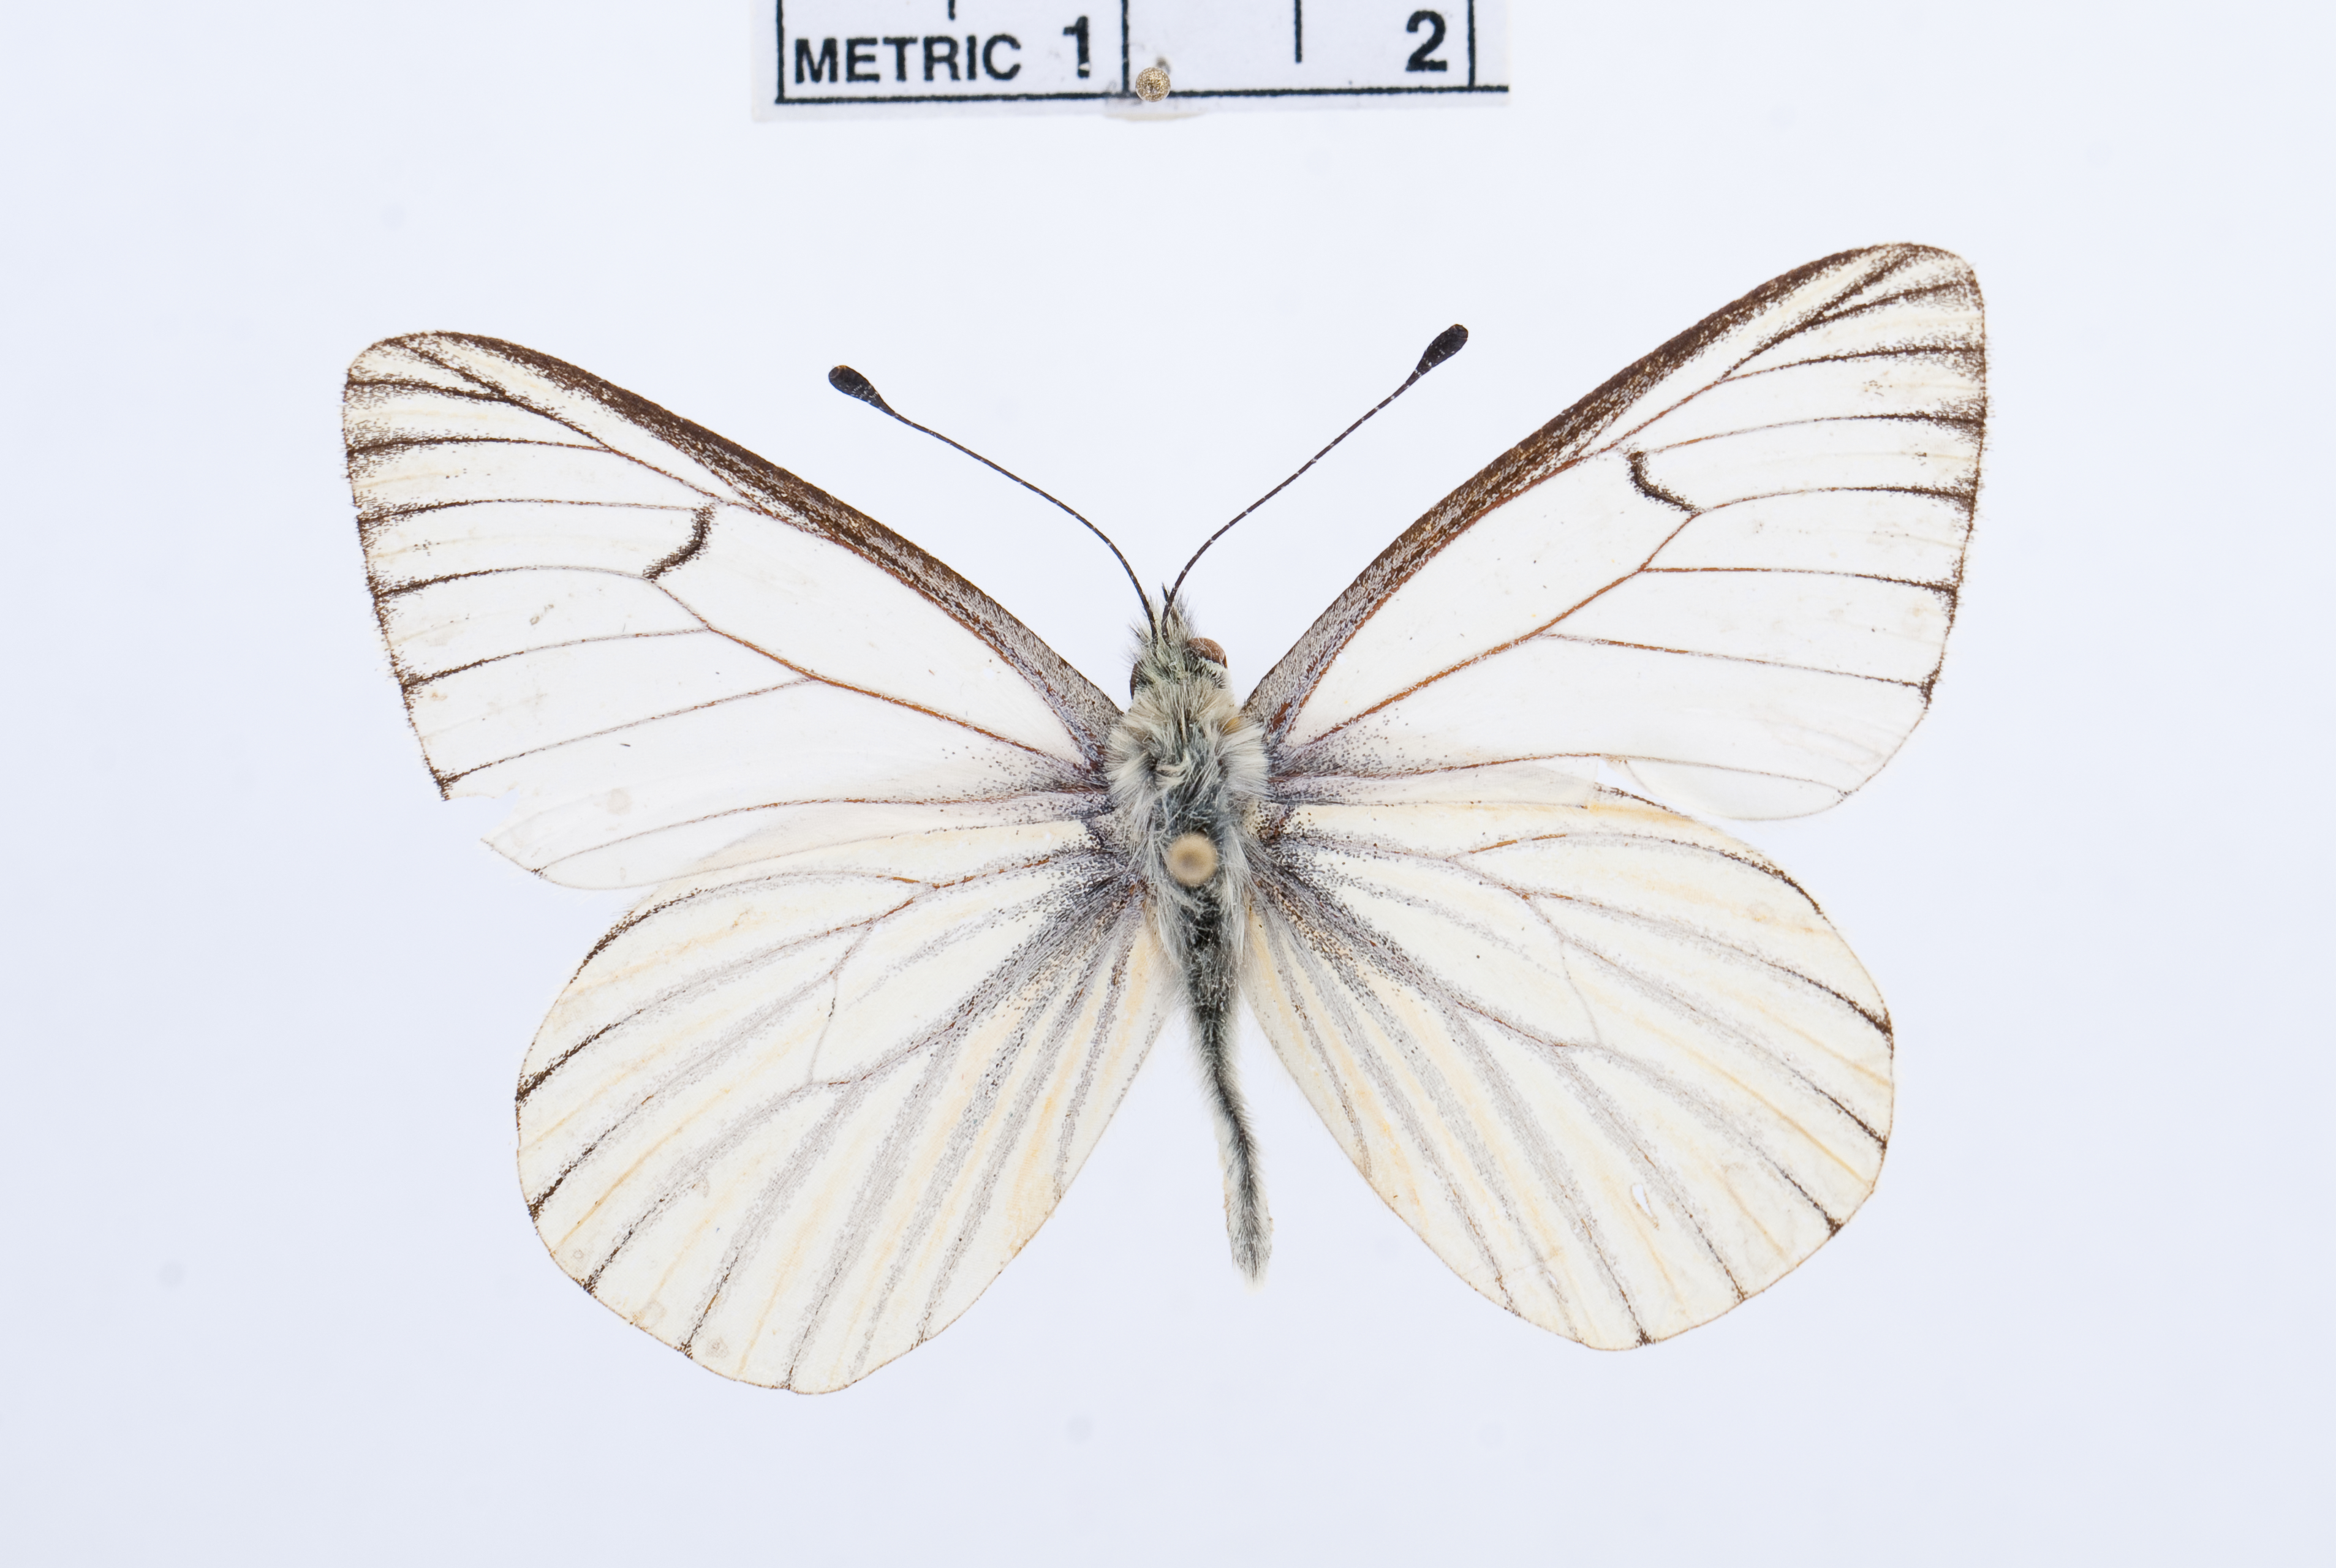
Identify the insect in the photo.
Tatochila stigmadice
